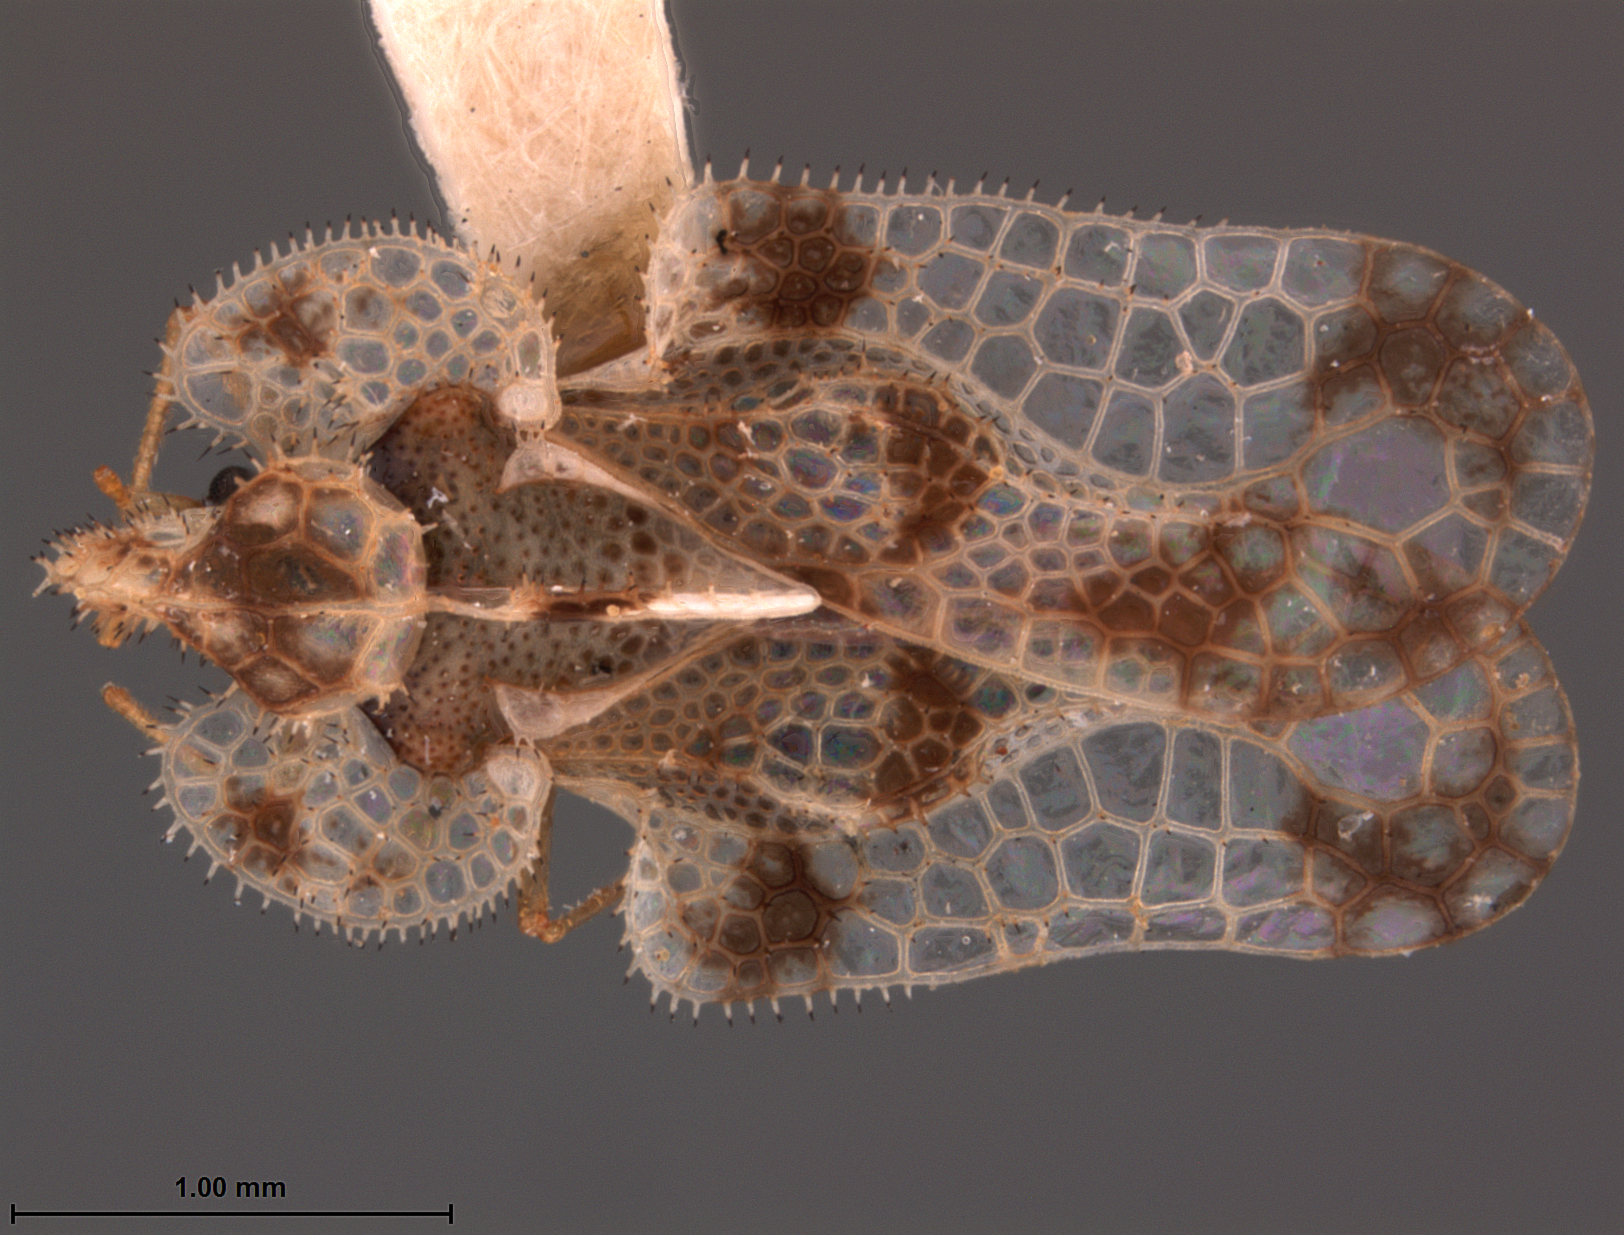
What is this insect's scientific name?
Corythuca piercei
